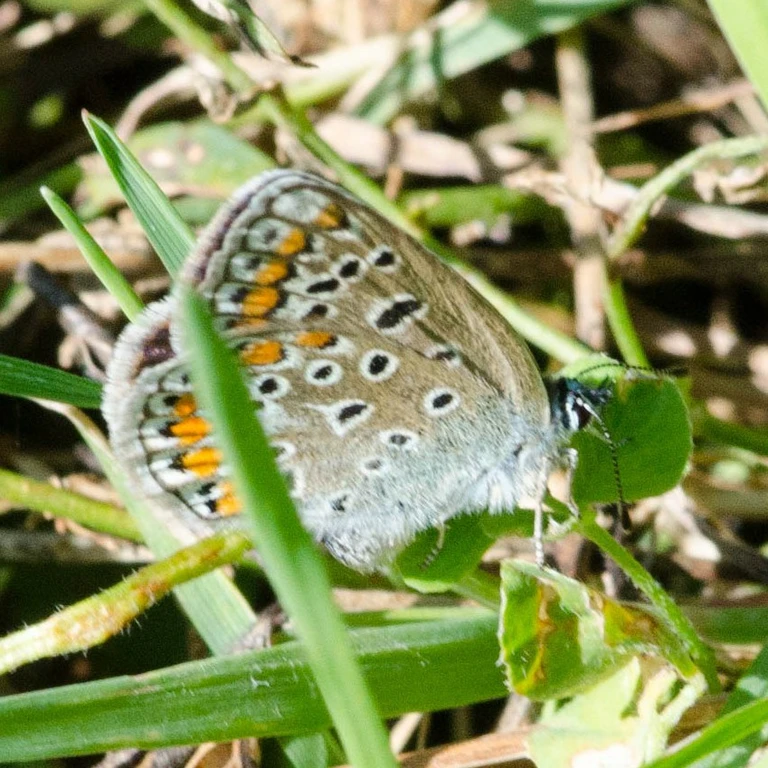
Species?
Polyommatus icarus
